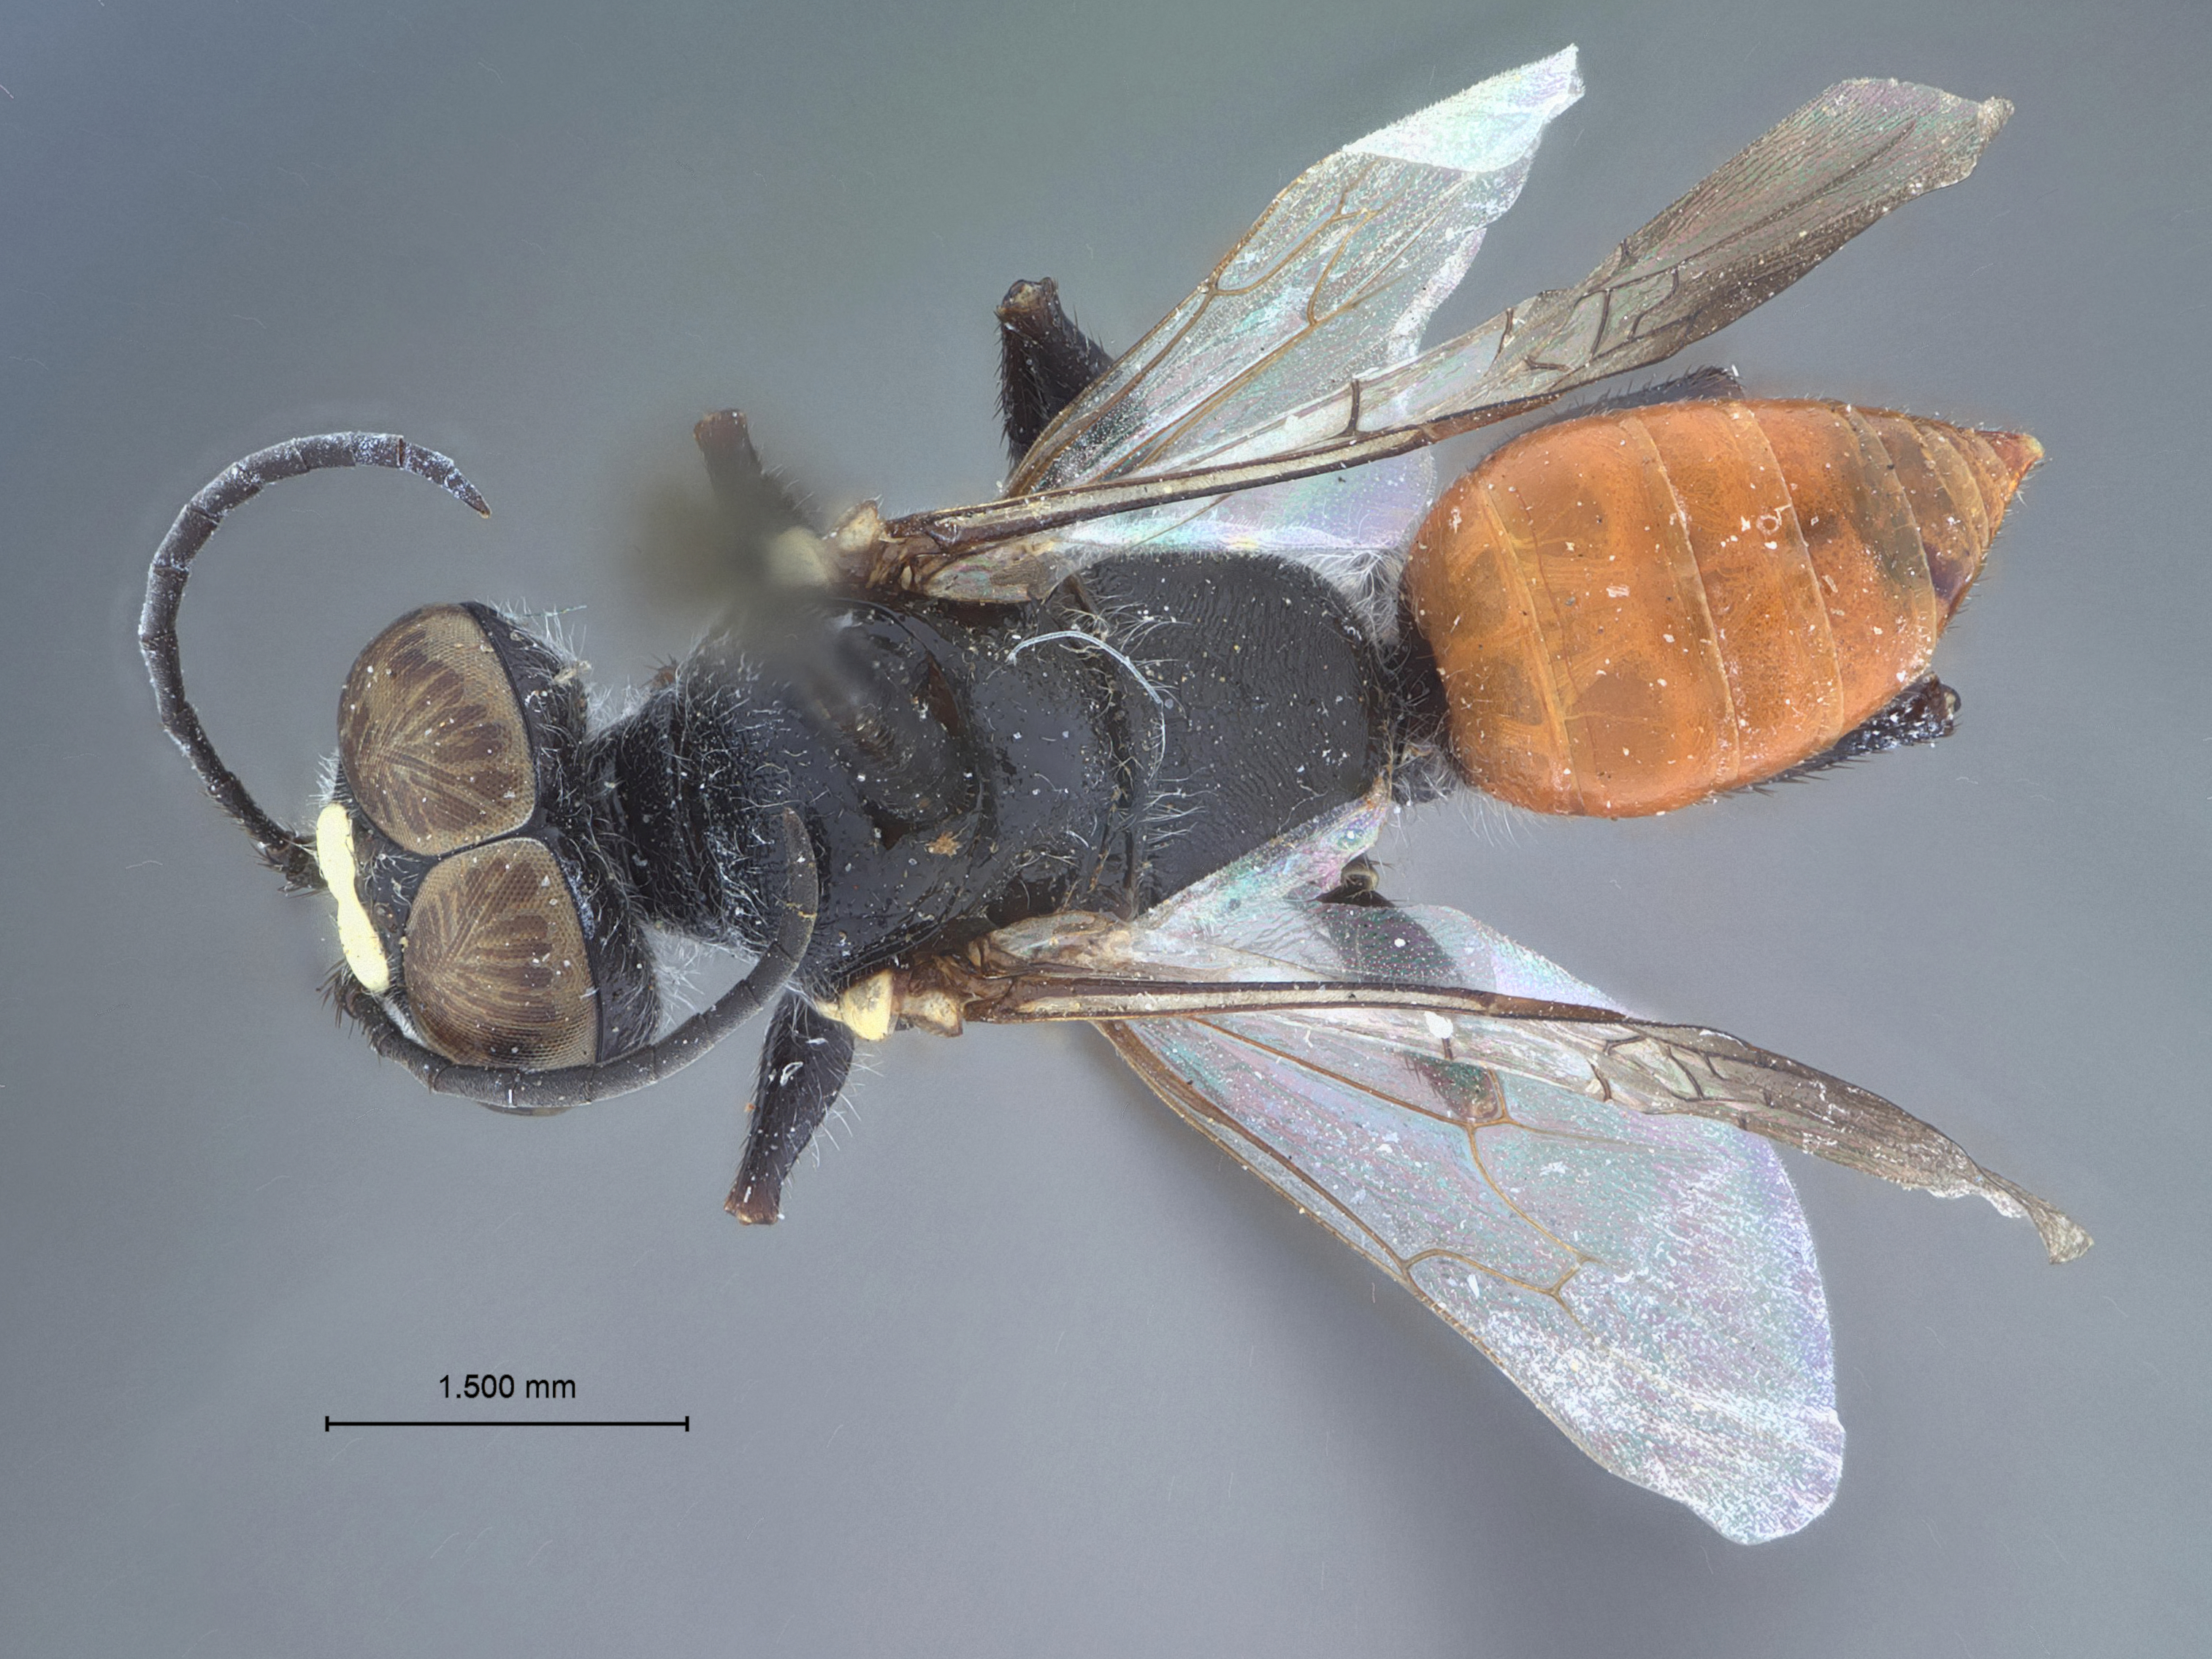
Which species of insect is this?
Astata asperiformis
